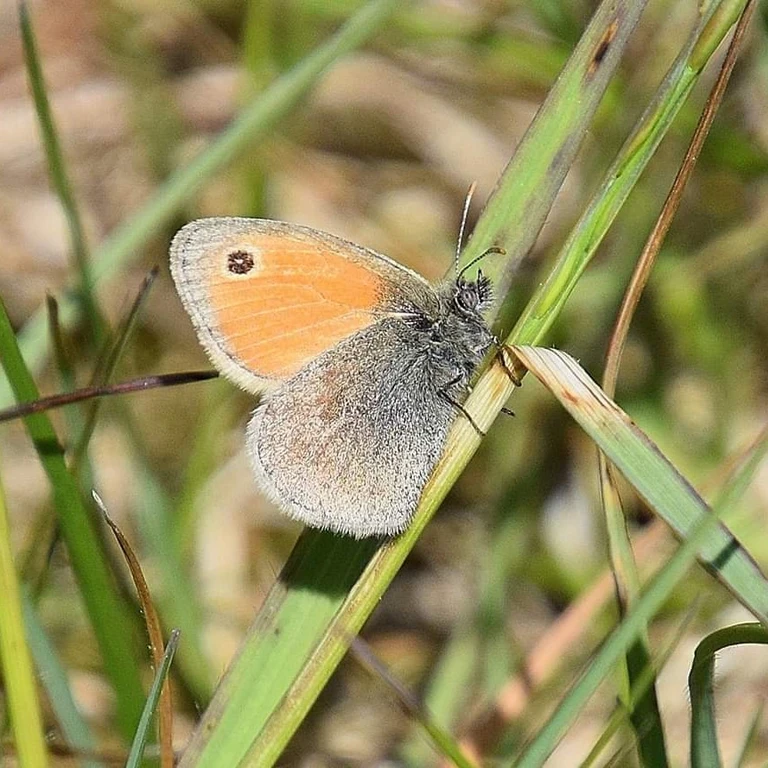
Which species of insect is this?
Coenonympha pamphilus
